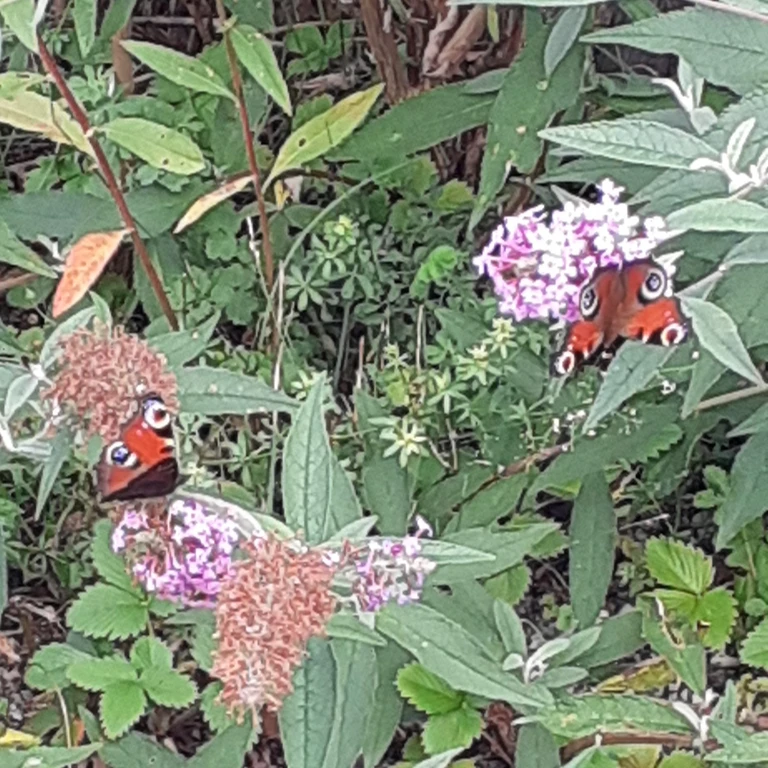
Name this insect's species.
Aglais io
